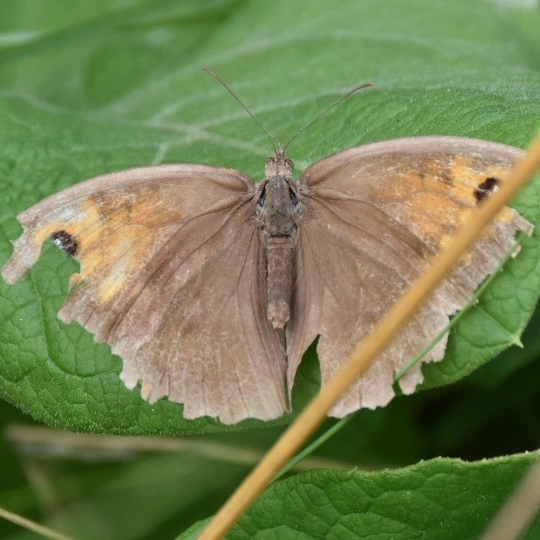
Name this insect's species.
Maniola jurtina
